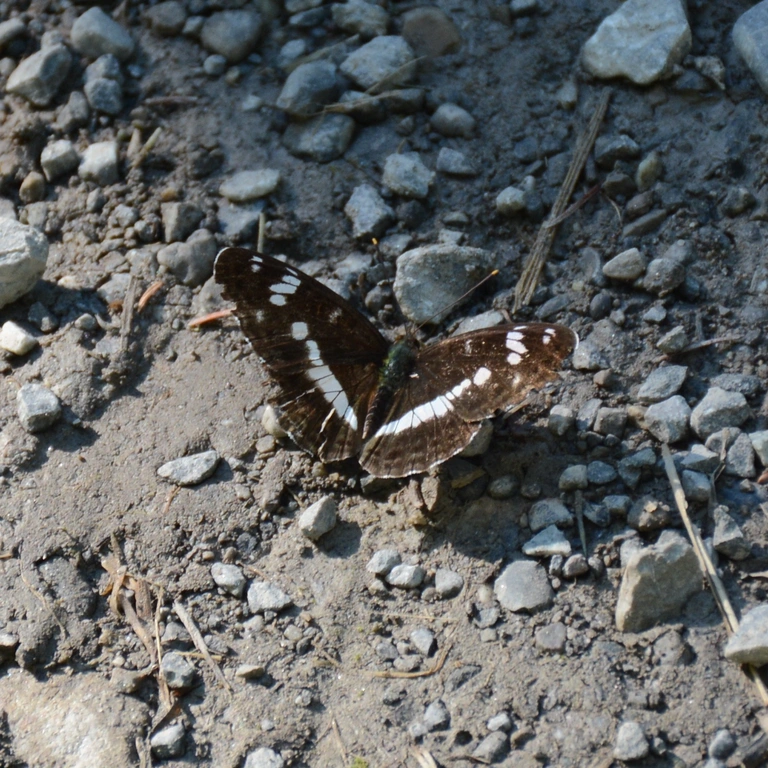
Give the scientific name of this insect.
Limenitis camilla (also Ladoga camilla)
